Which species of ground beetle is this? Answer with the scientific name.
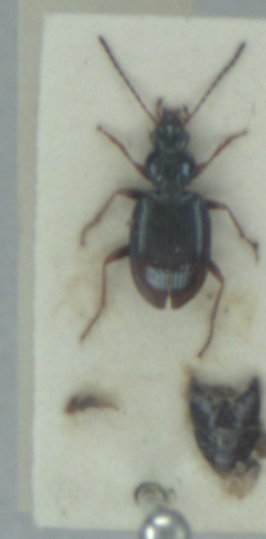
Bembidion deletum
